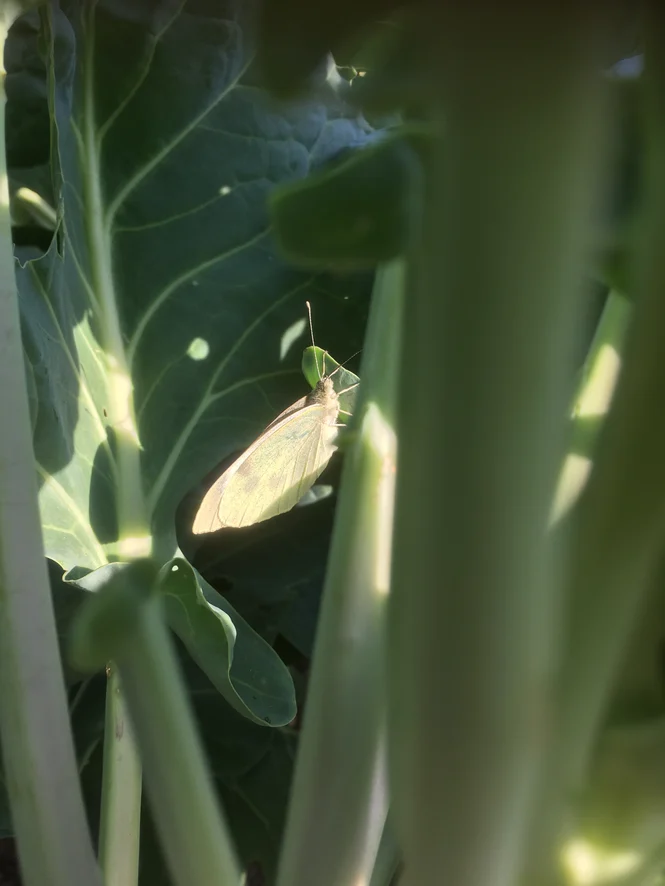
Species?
Pieris brassicae
